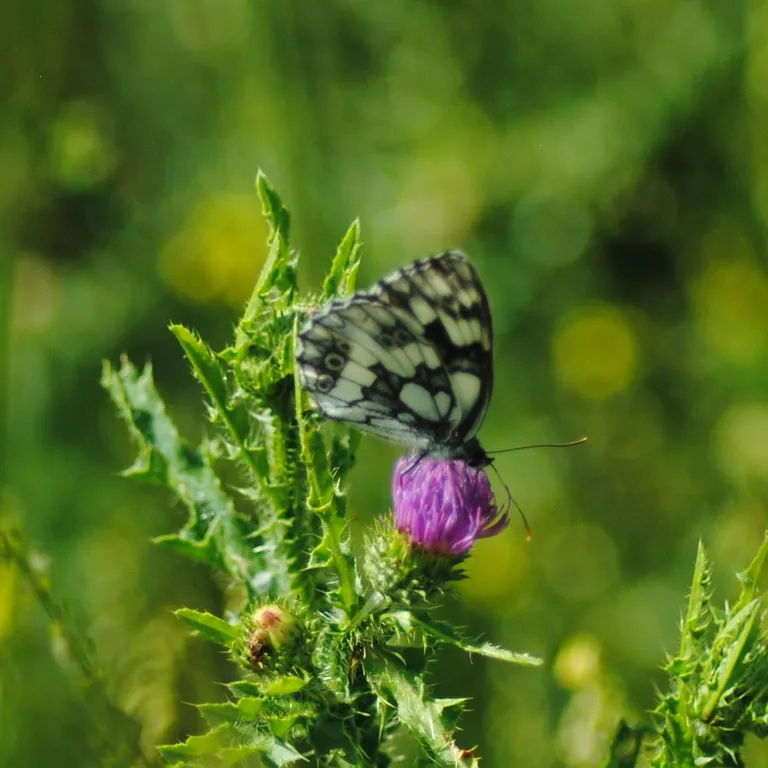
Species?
Melanargia galathea
